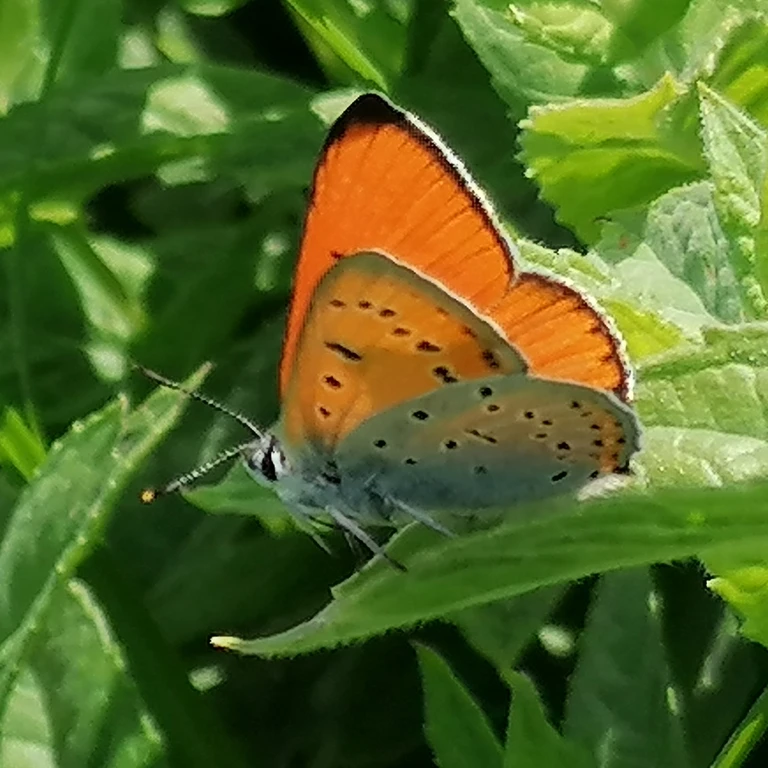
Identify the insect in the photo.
Lycaena dispar
